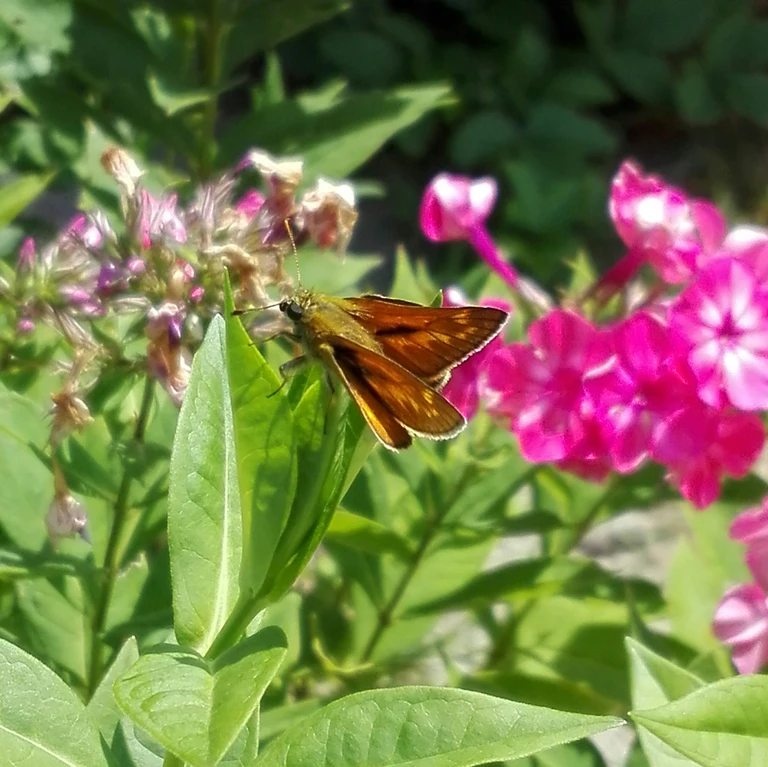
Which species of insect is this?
Ochlodes sylvanus (also Ochlodes venata)
